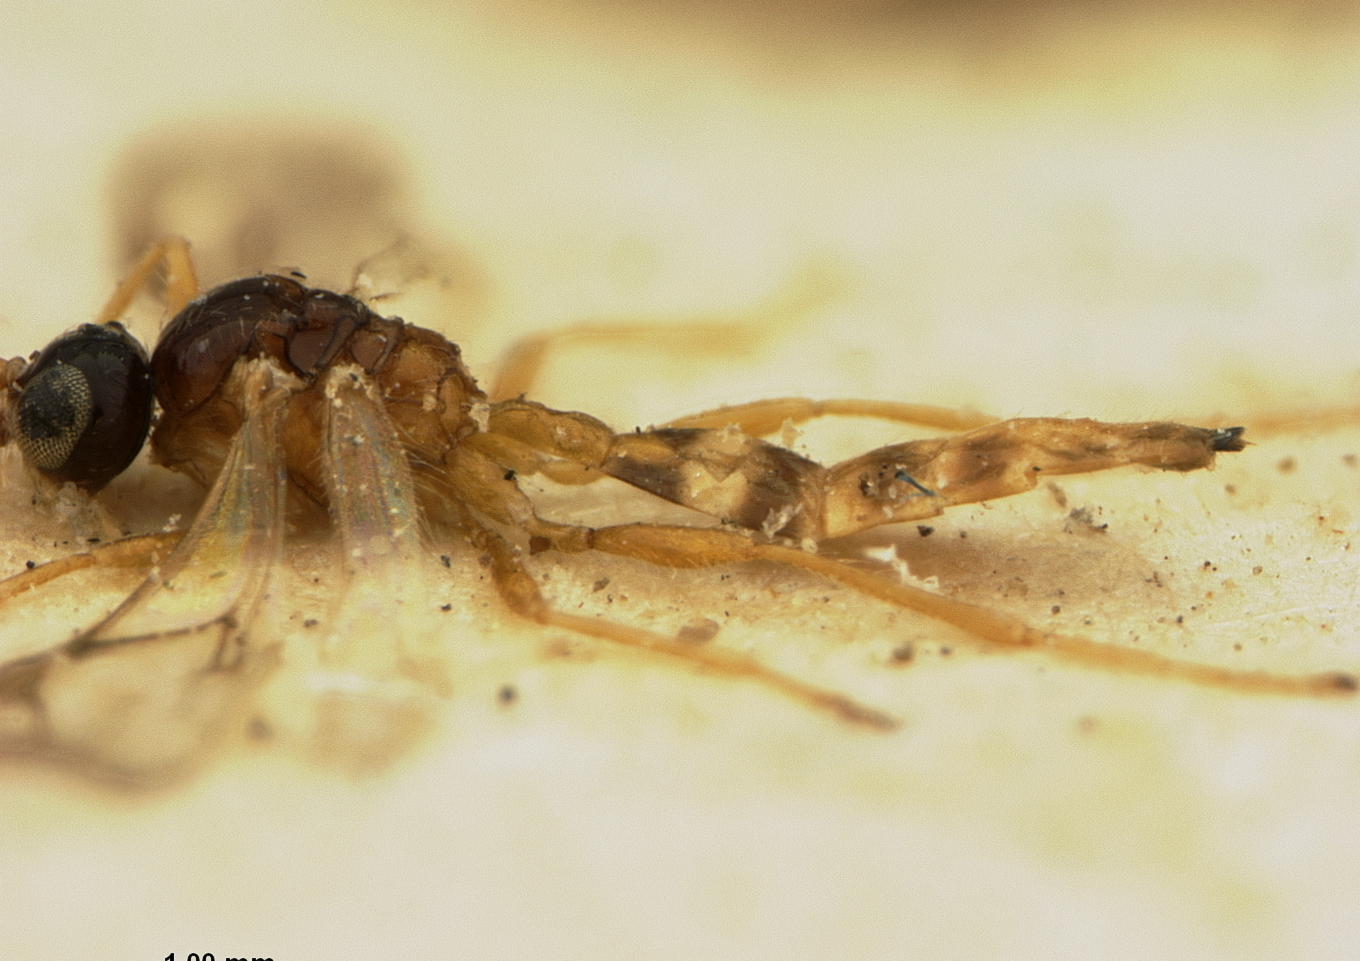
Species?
Aphidius gifuensis
